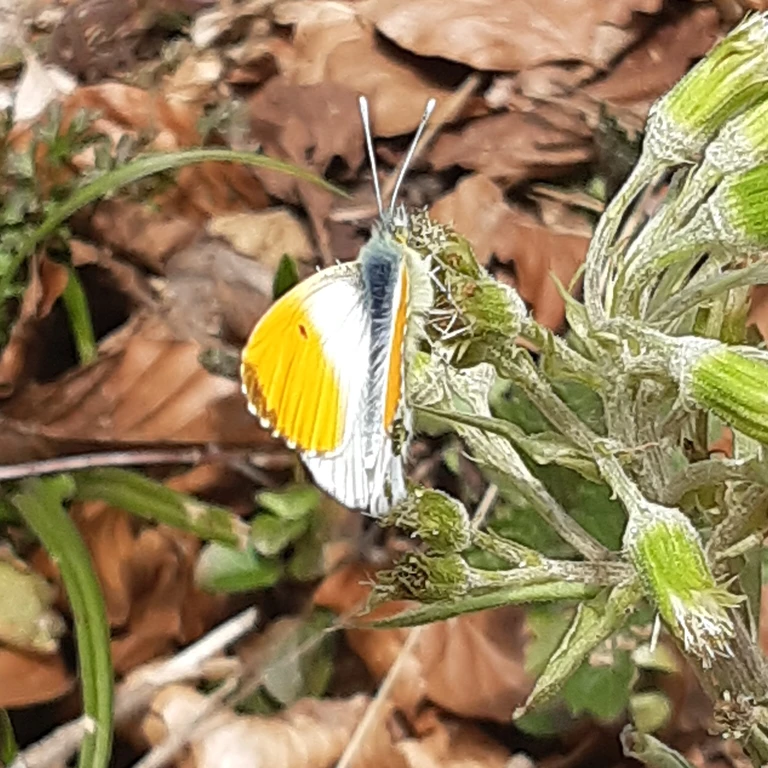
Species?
Anthocharis cardamines
